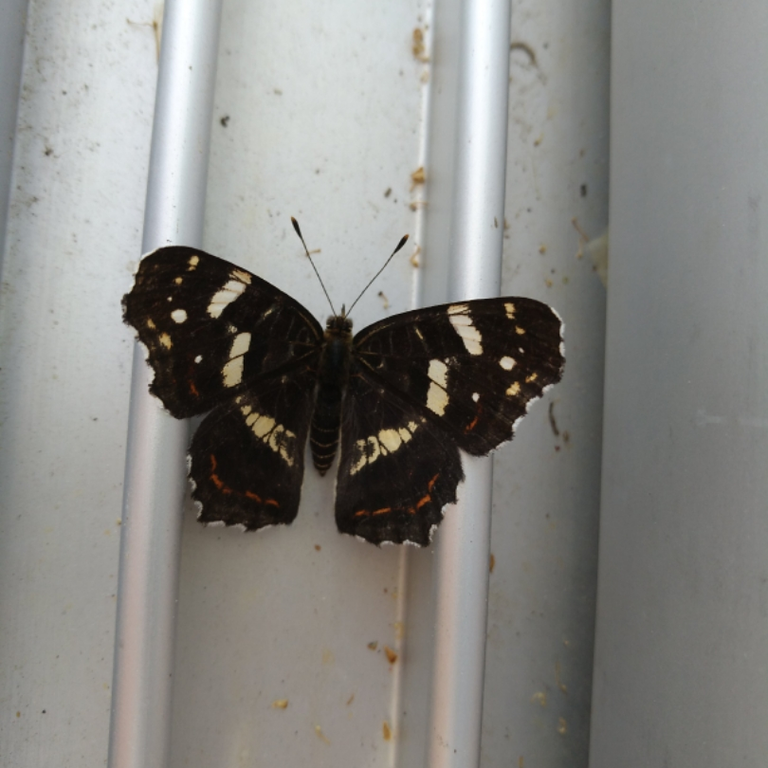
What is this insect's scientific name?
Araschnia levana
